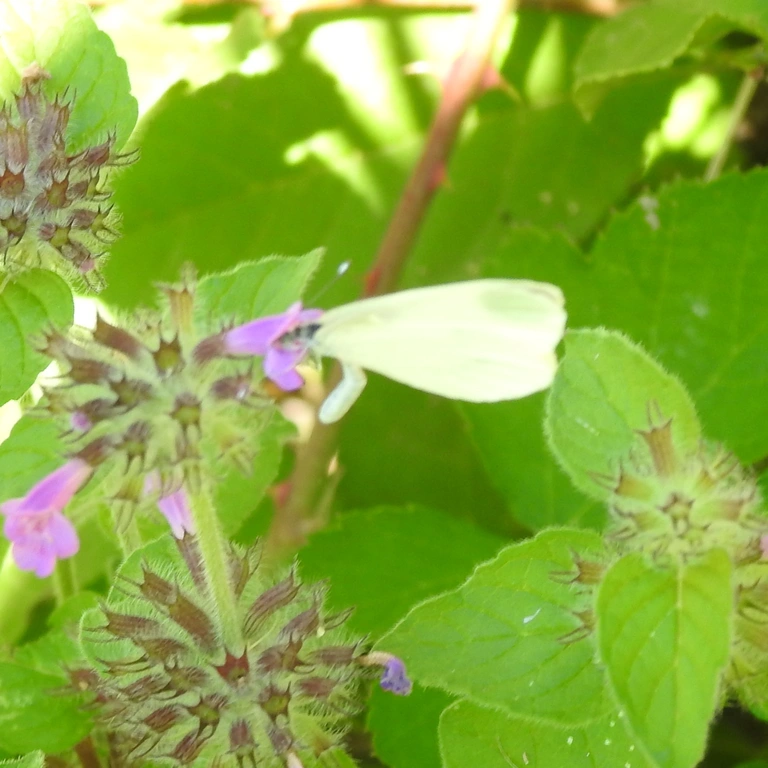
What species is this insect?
Leptidea sinapis/juvernica
